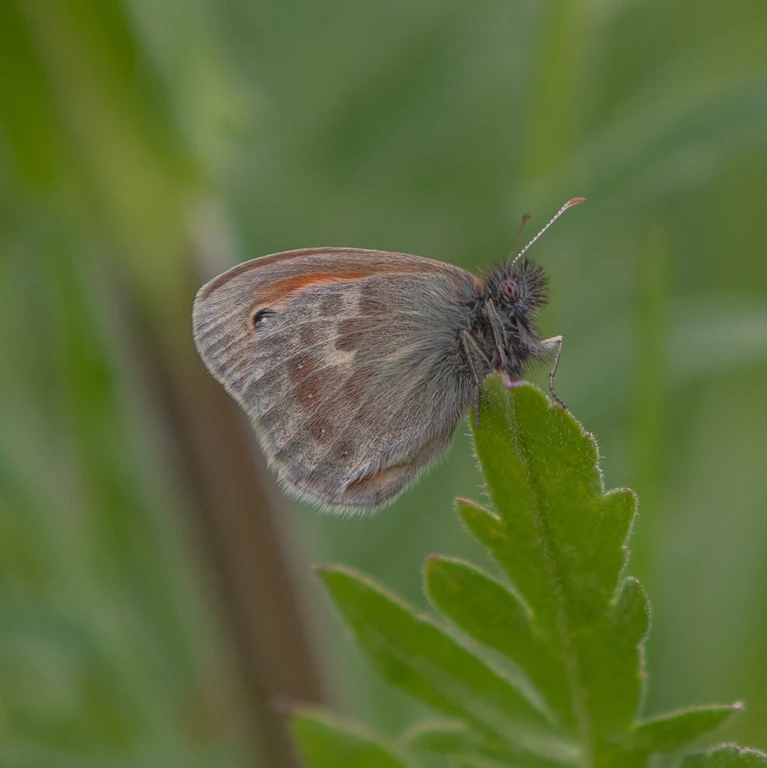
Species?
Coenonympha pamphilus
